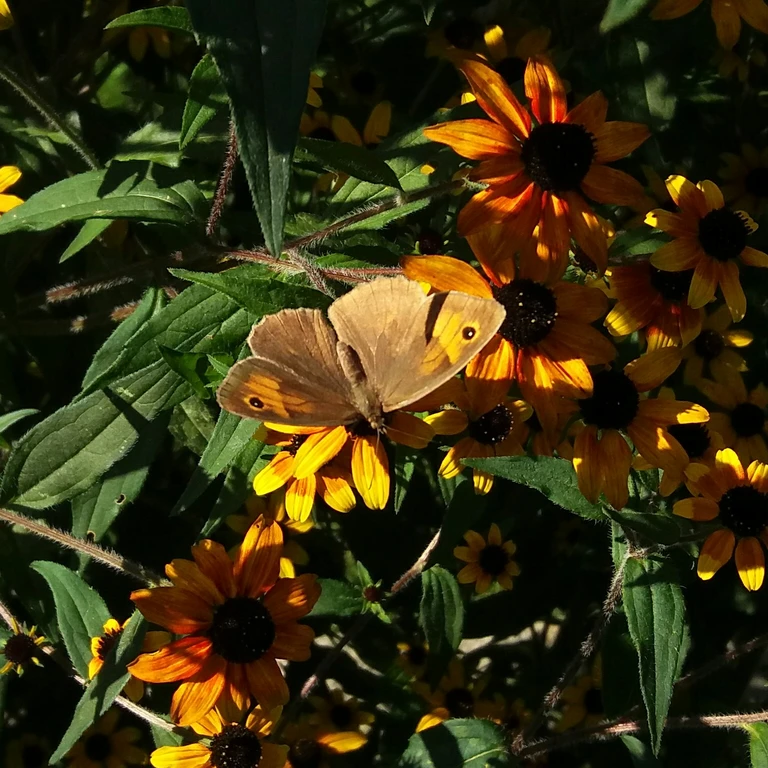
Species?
Maniola jurtina
